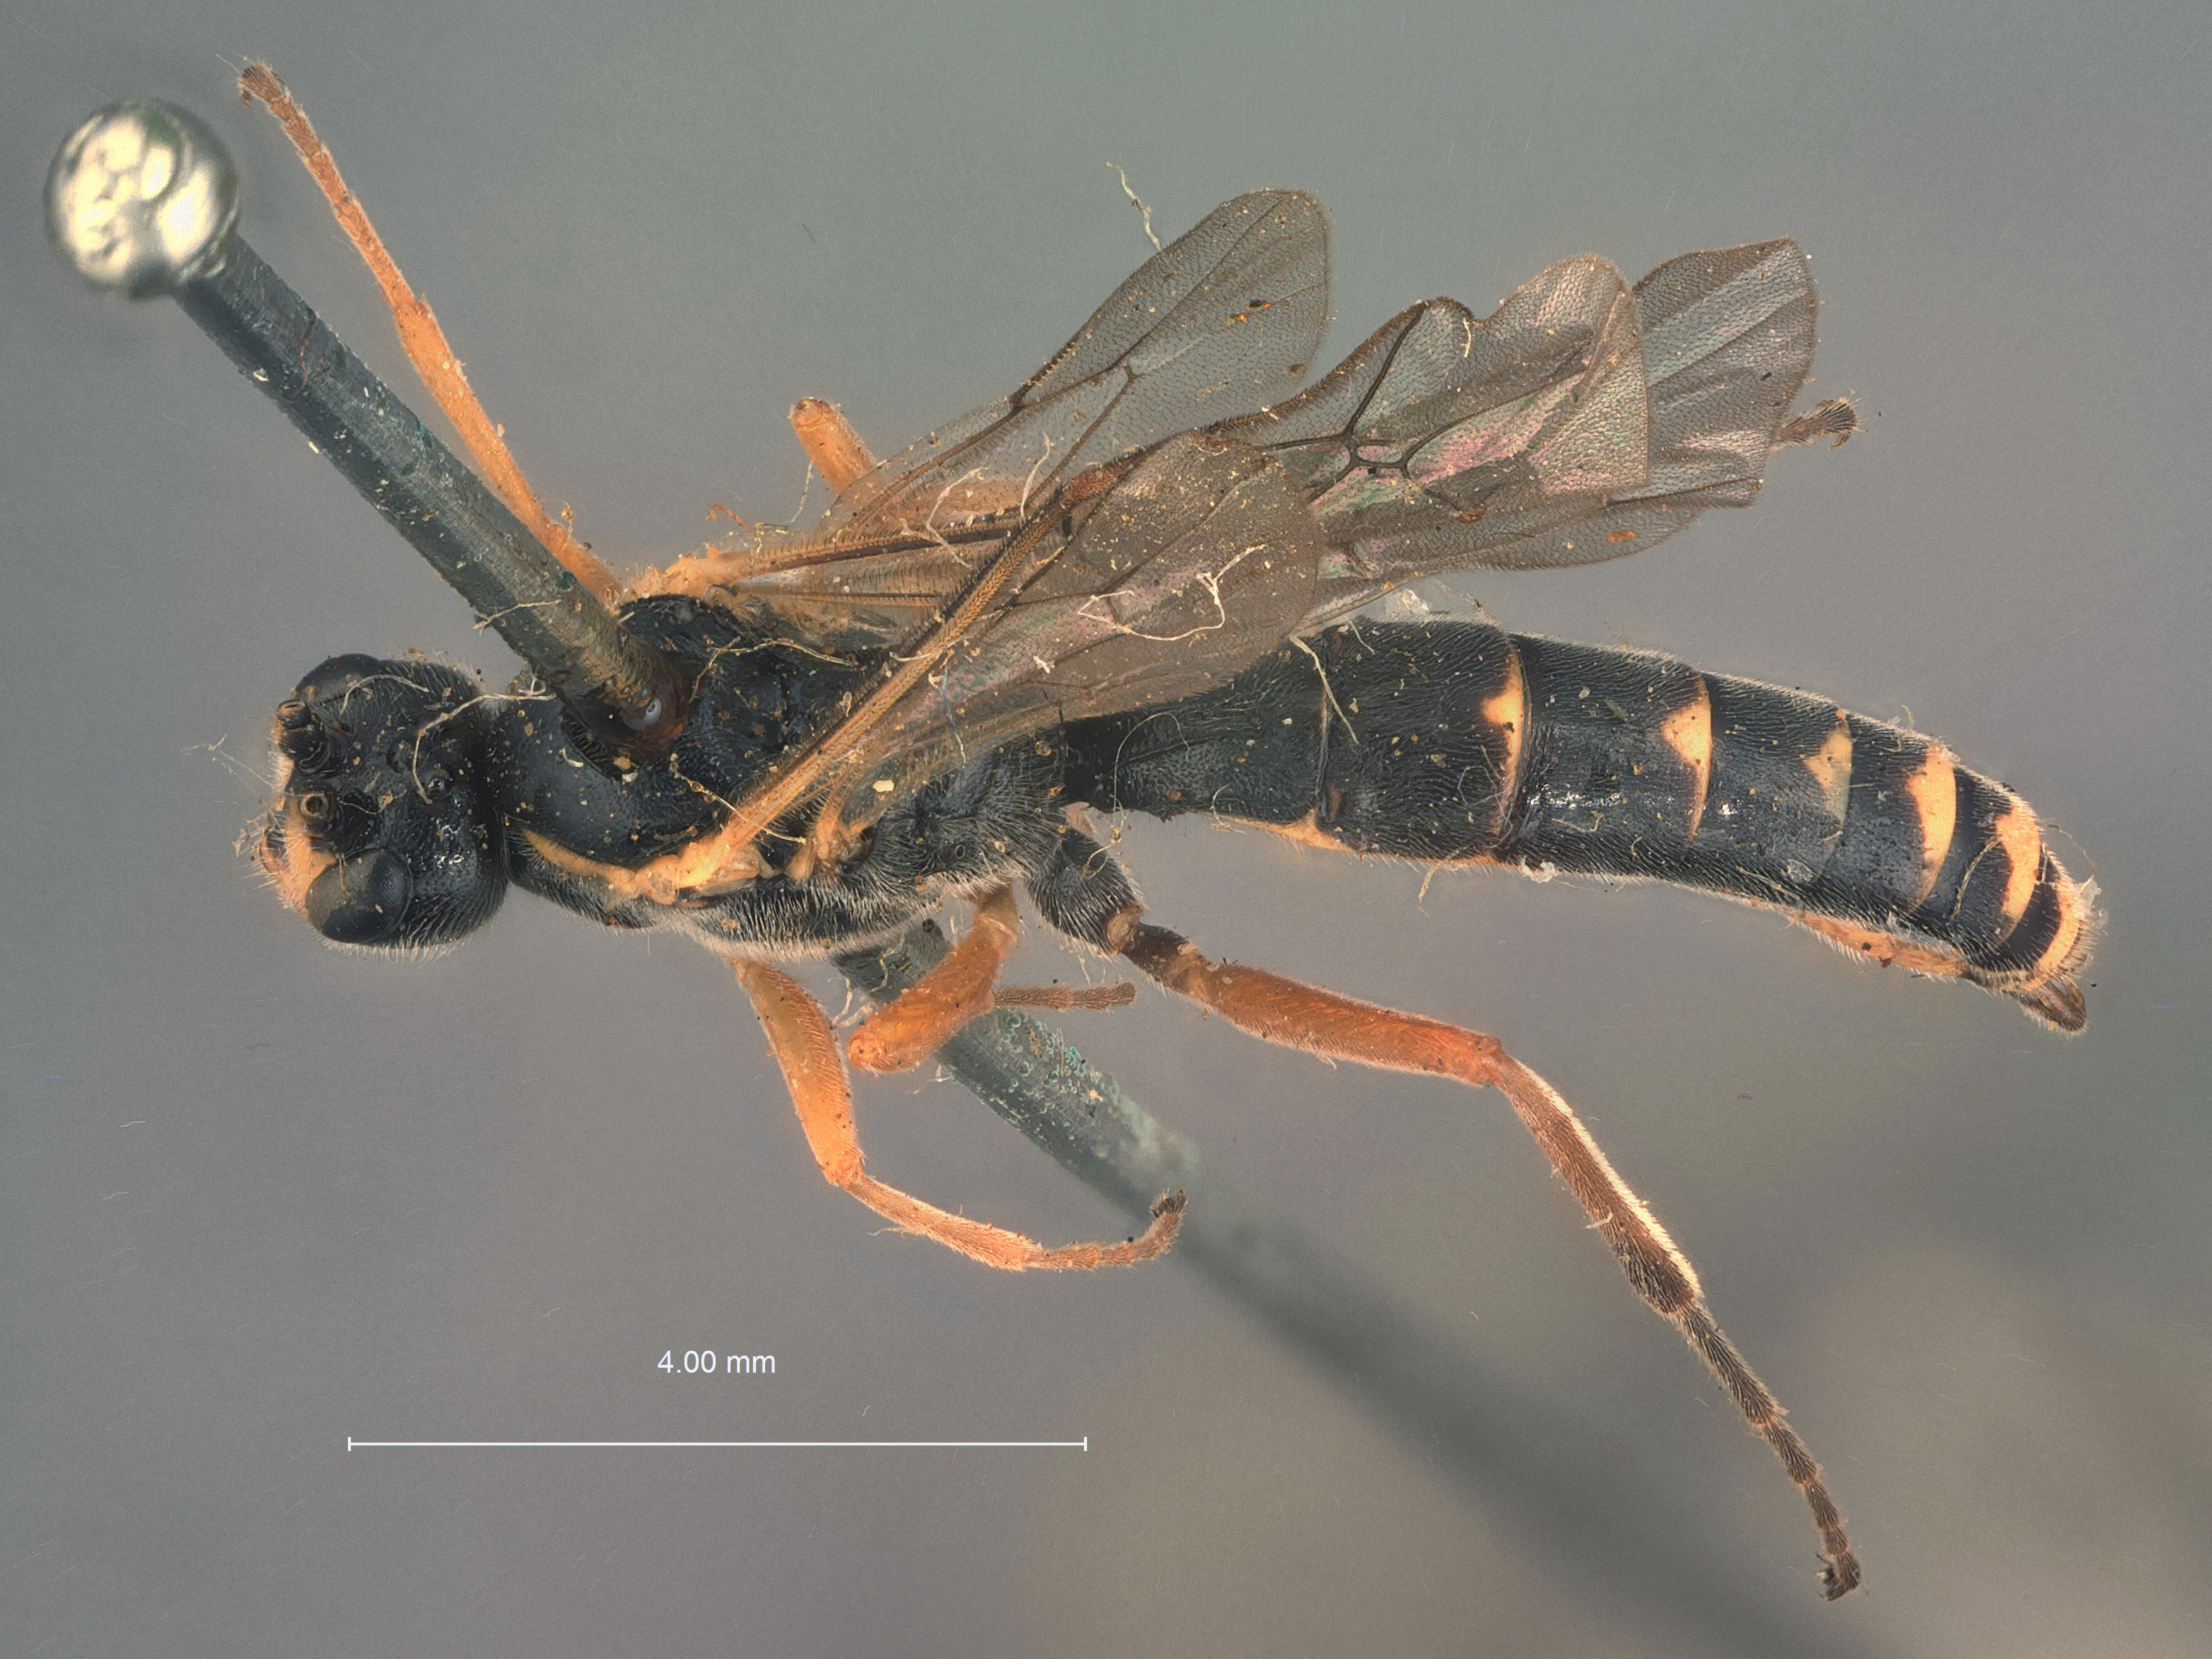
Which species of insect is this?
Diaborus sexmaculatus
